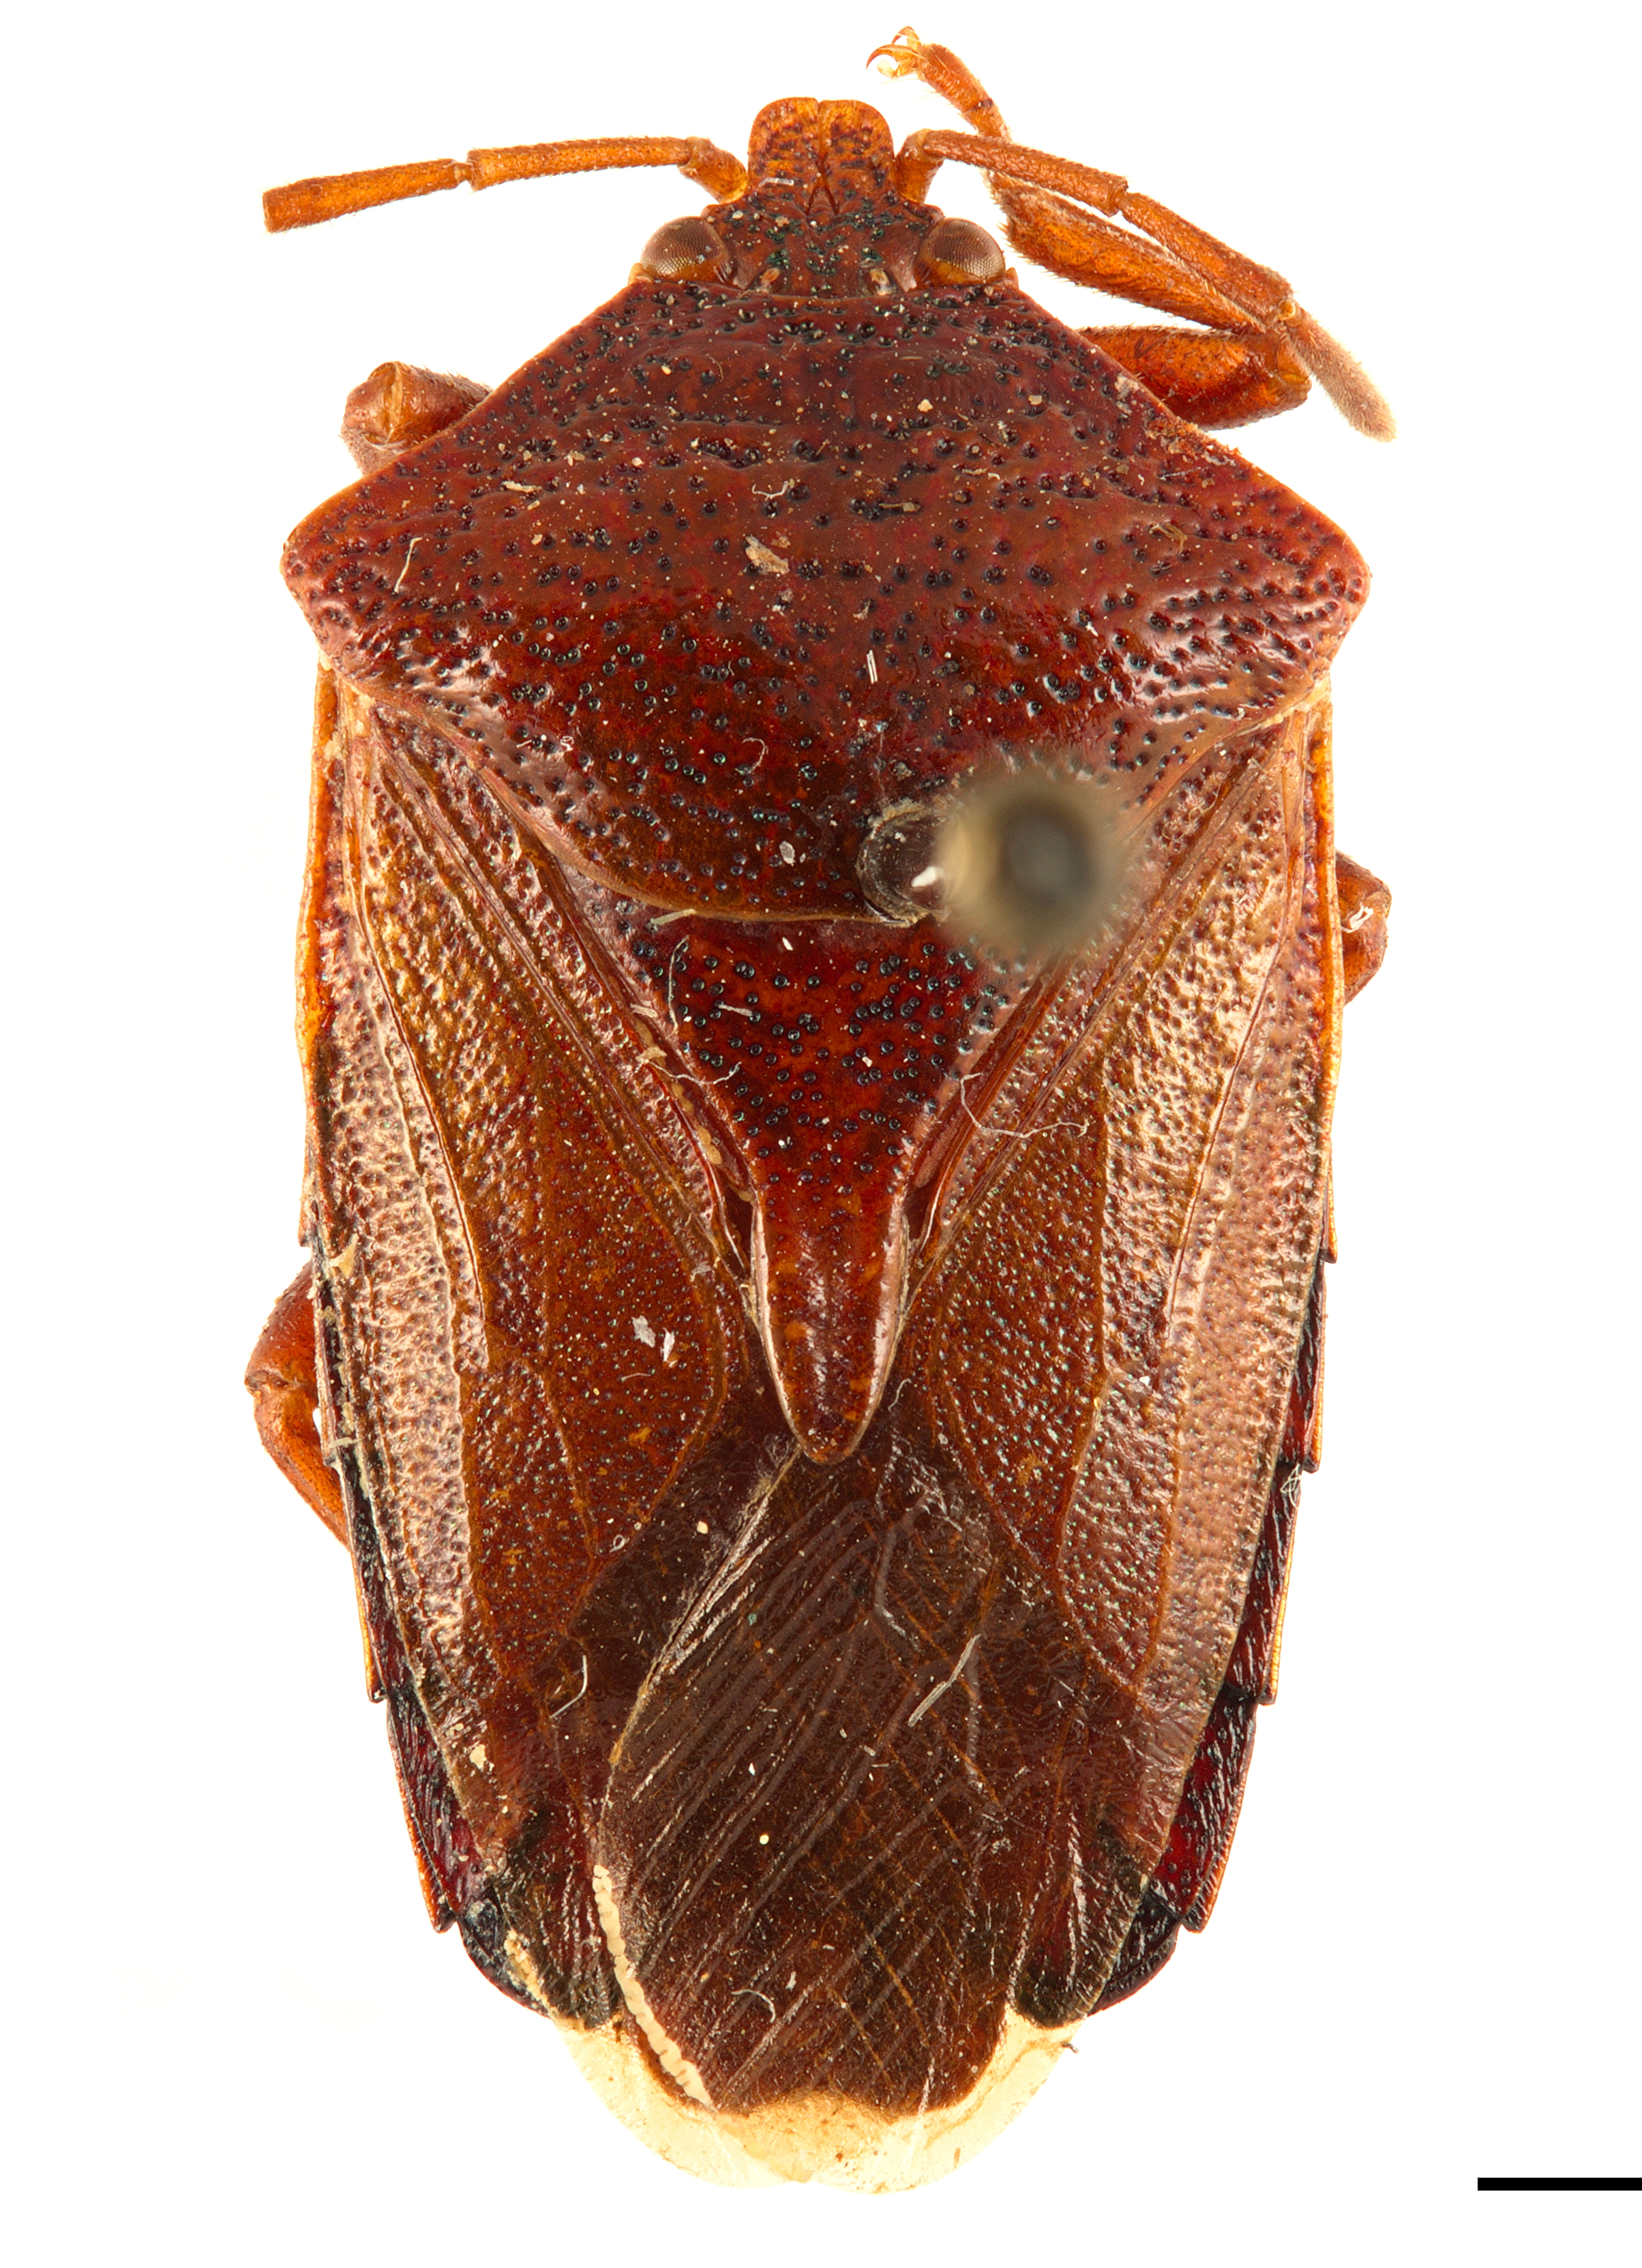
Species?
Pygoplatys spondyliodes
